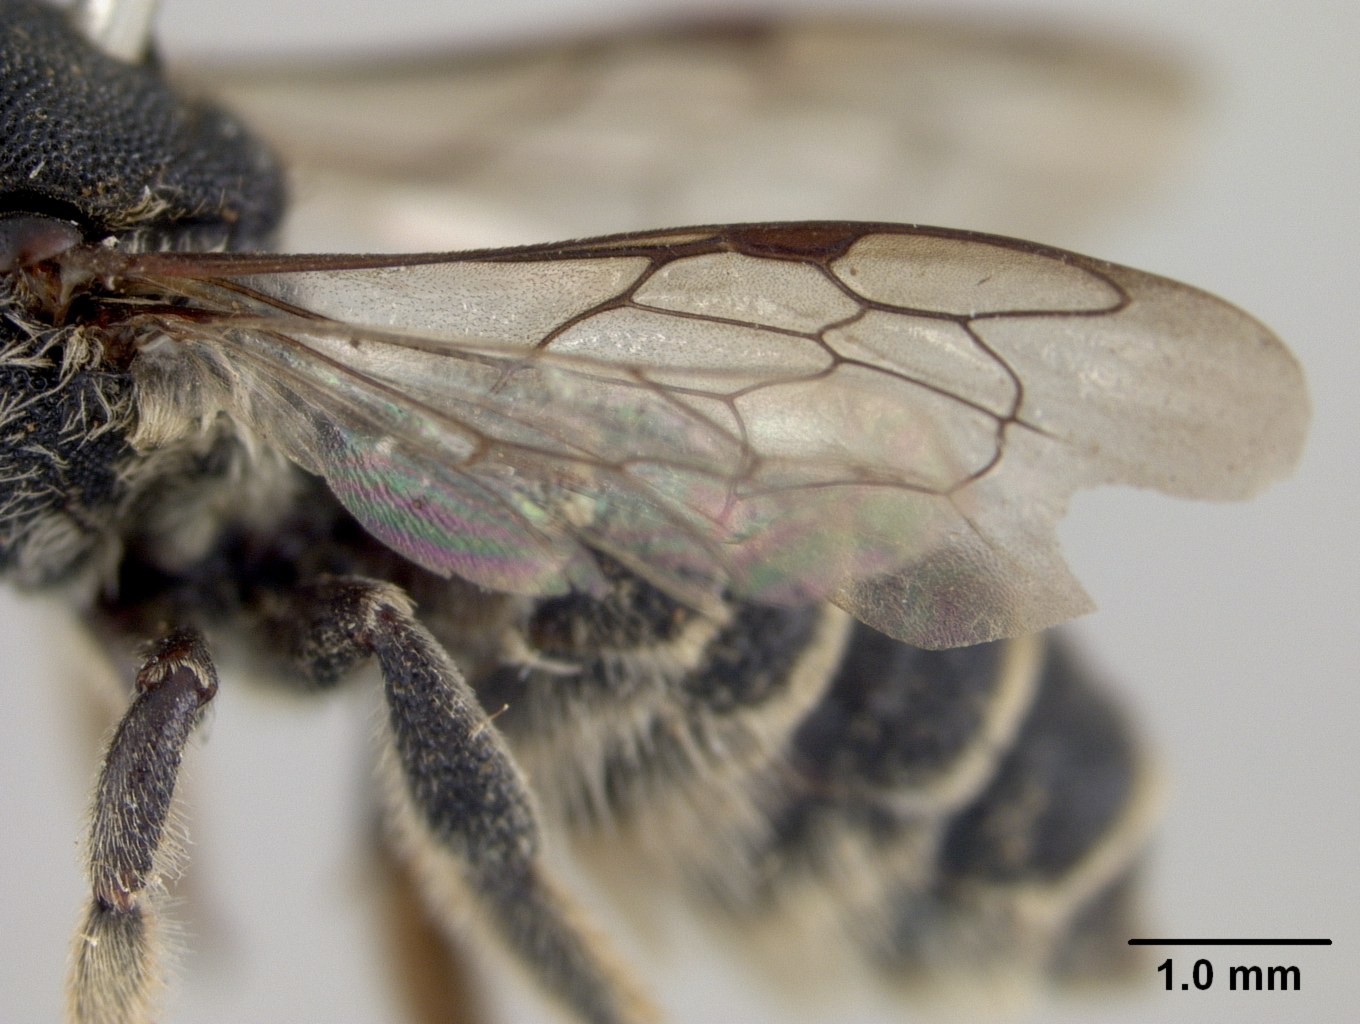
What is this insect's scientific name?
Megachile sasakiella
